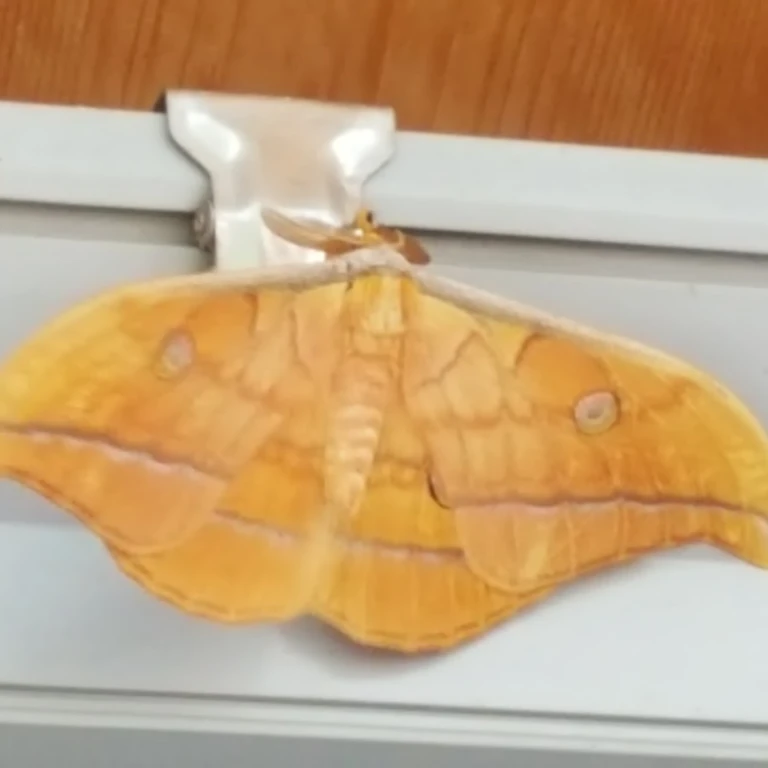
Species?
Antheraea yamamai
